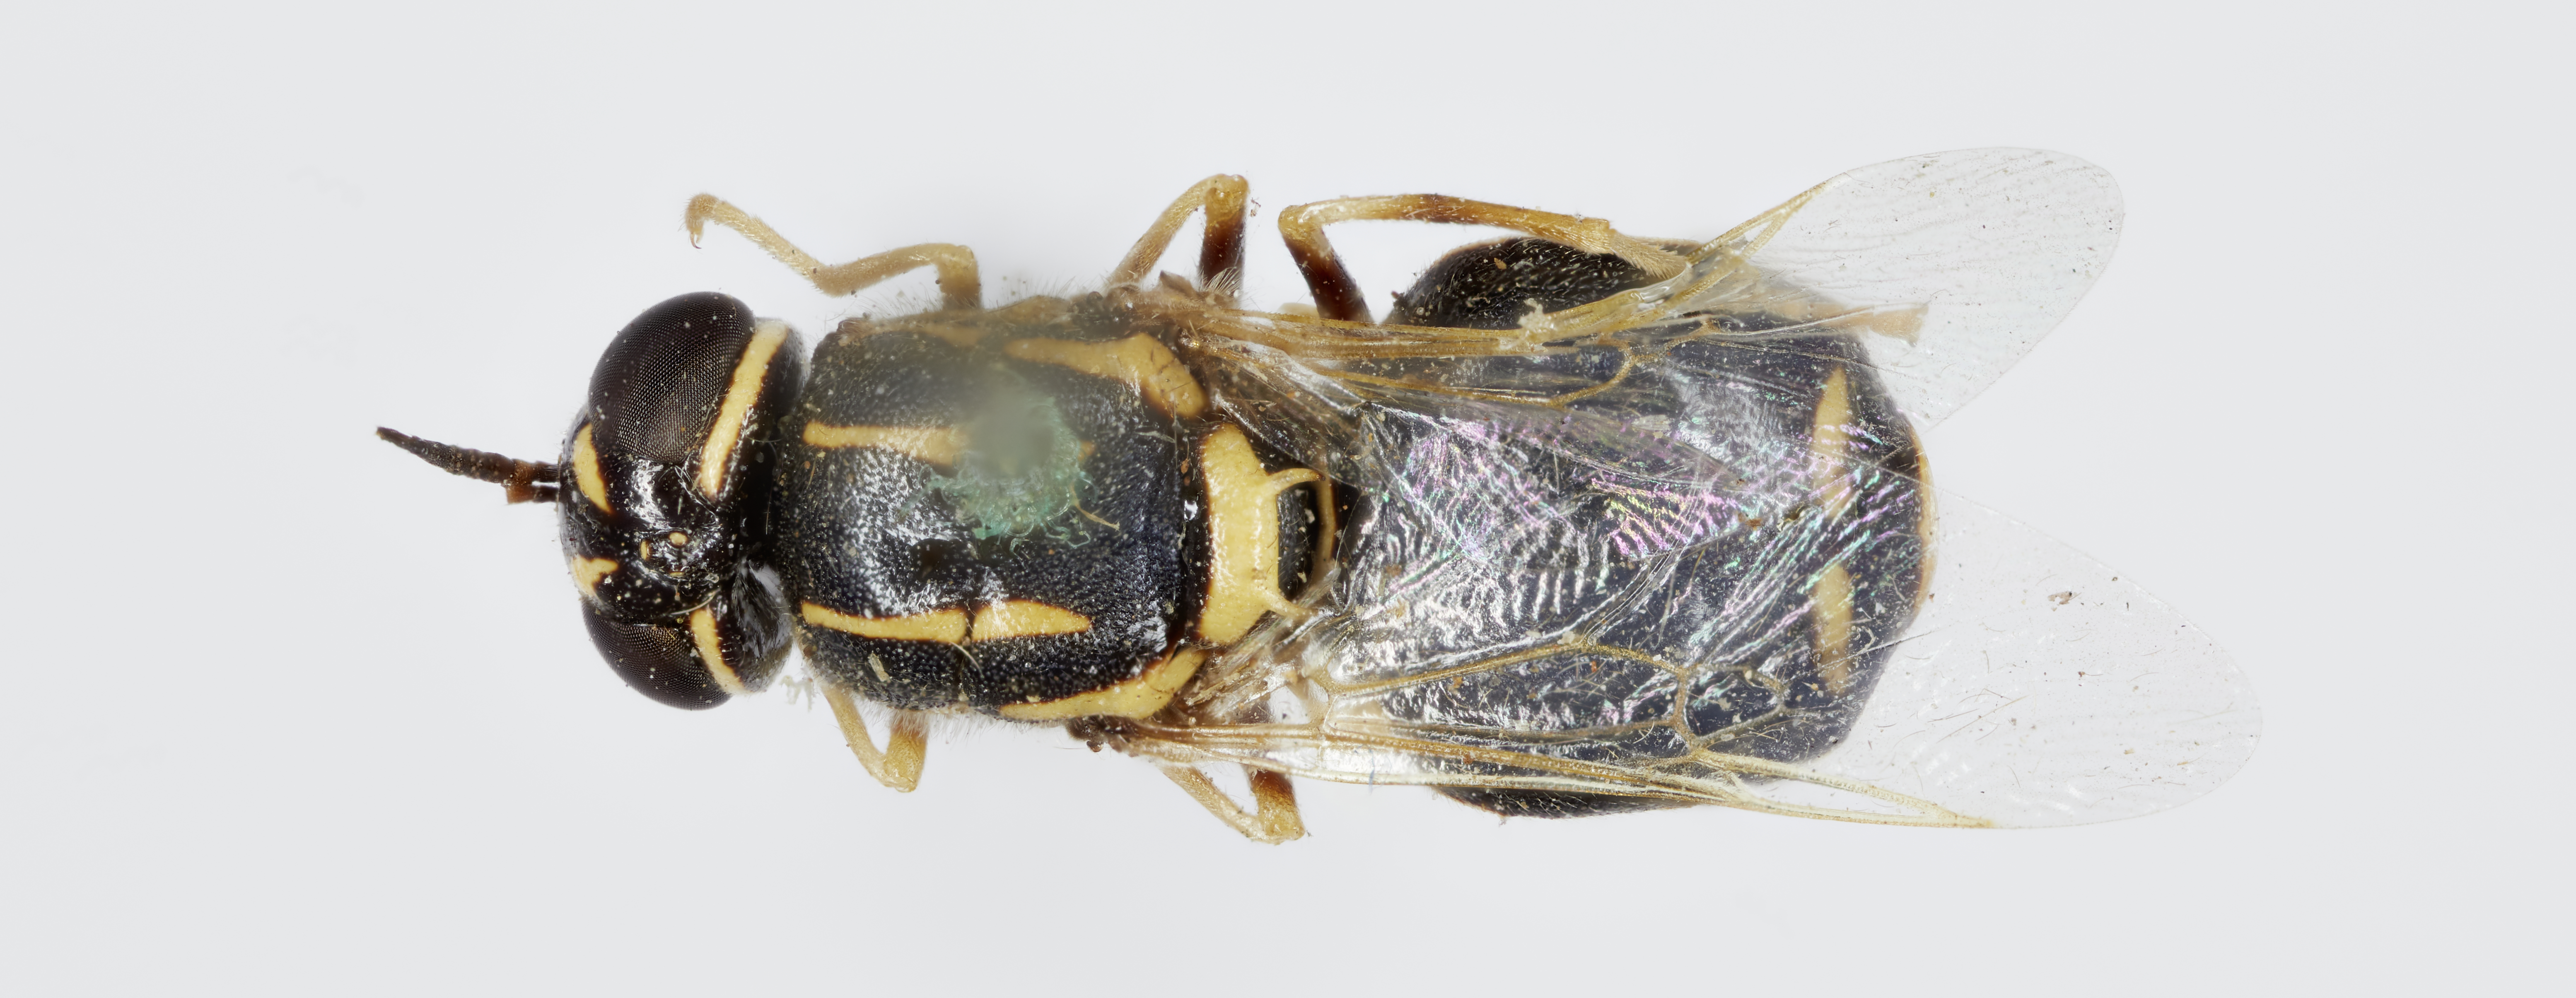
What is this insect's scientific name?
Euparyphus tahoensis
